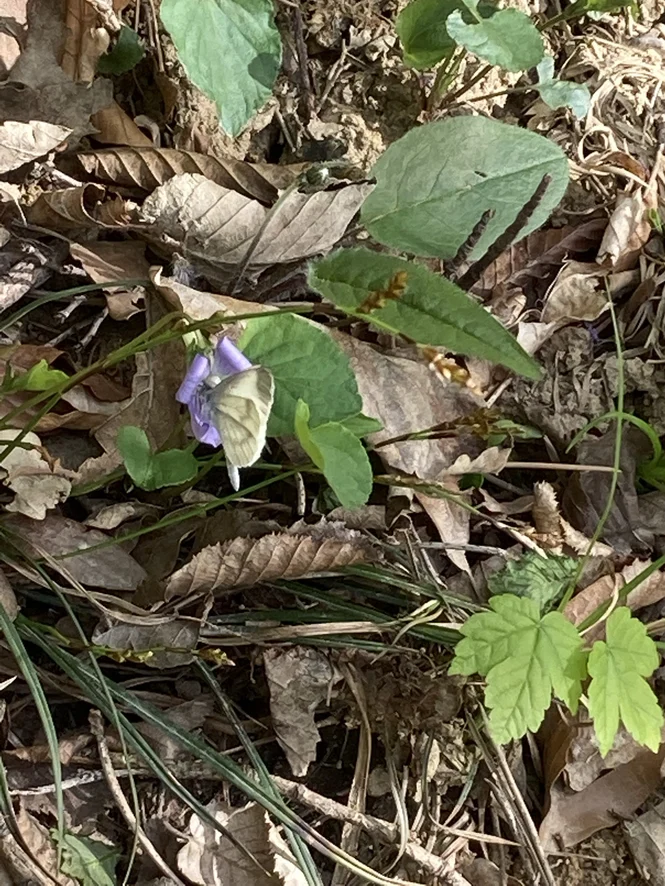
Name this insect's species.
Leptidea sinapis/juvernica
